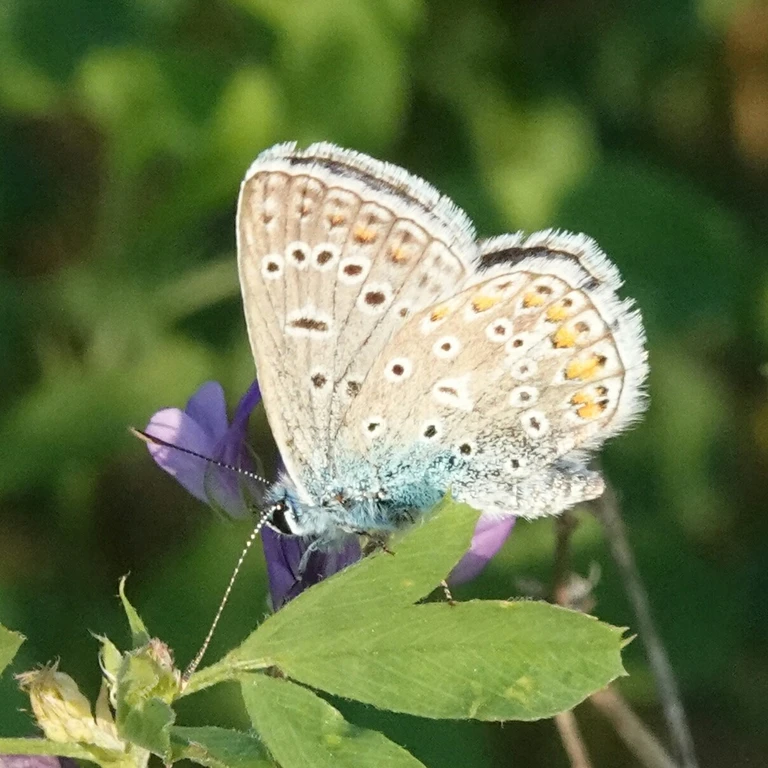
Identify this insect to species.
Polyommatus icarus
